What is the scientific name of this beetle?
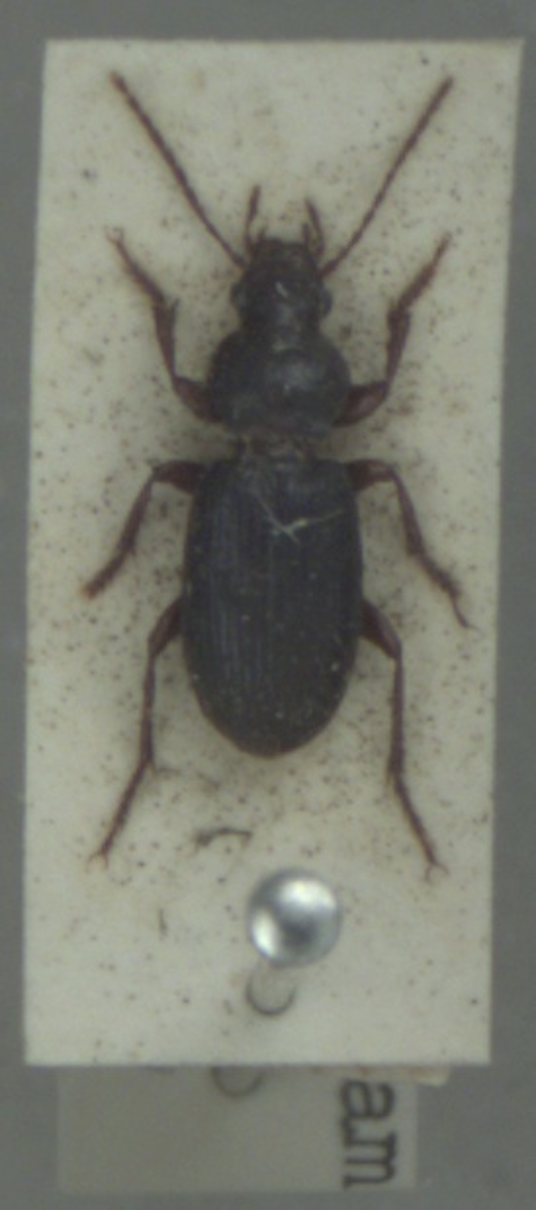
Ophonus cordatus
